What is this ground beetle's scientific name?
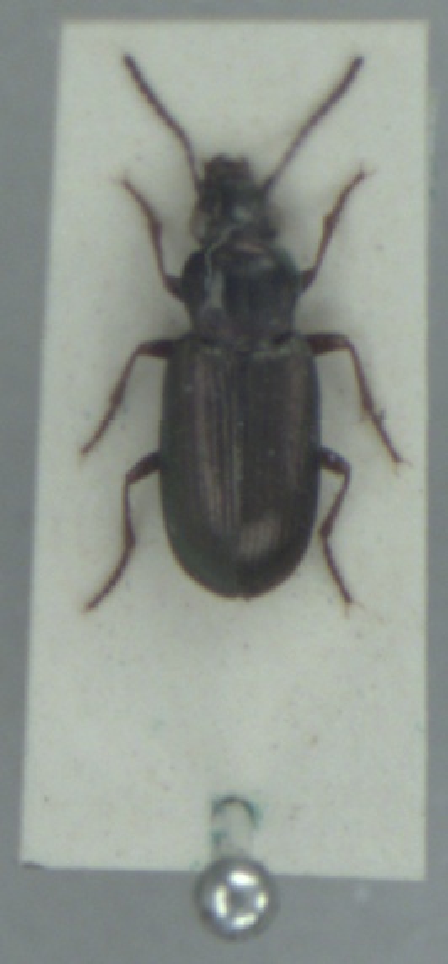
Pogonus littoralis
